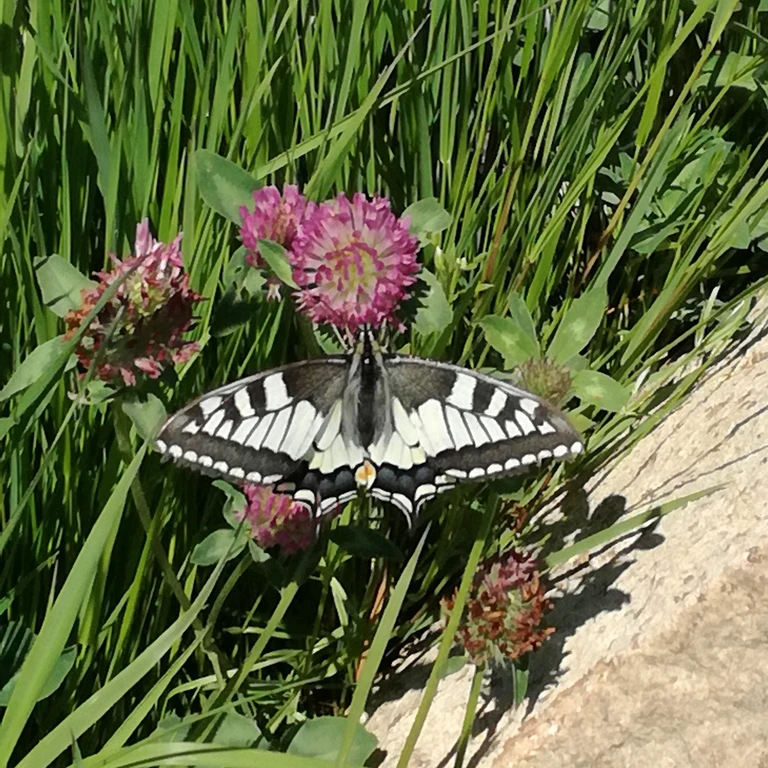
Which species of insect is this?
Papilio machaon
